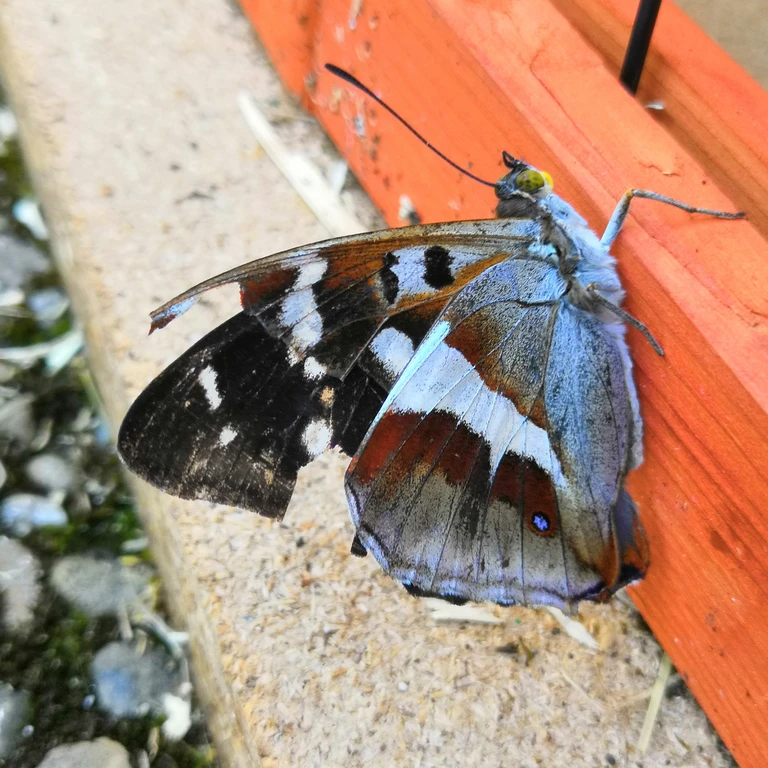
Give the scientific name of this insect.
Apatura iris
